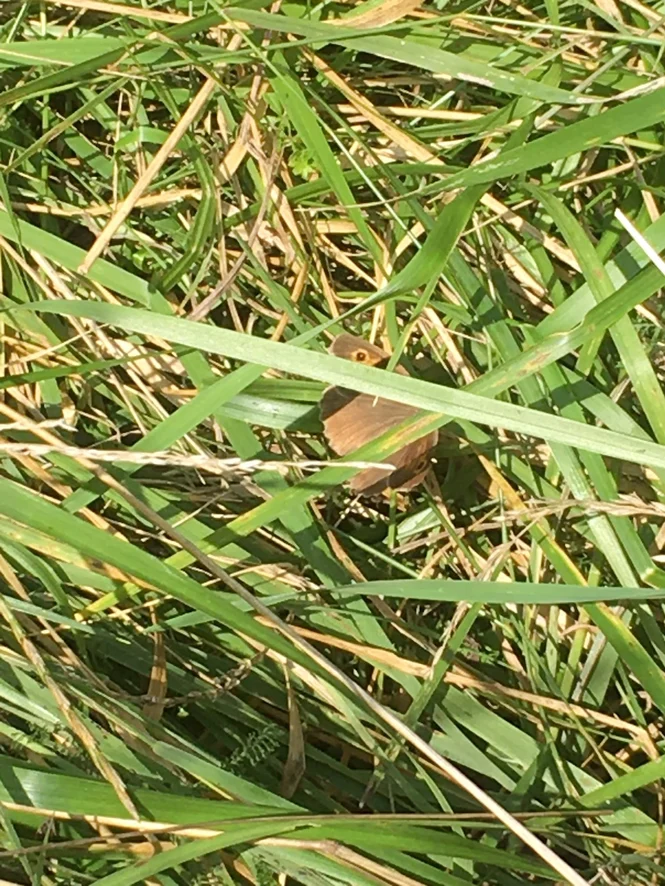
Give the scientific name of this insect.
Maniola jurtina
